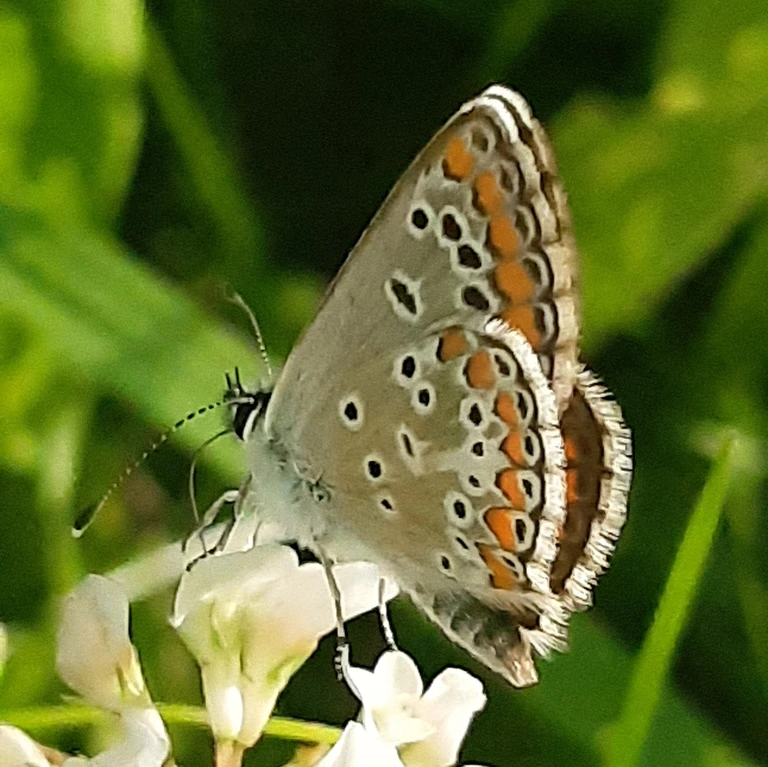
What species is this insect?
Aricia agestis/artaxerxes
